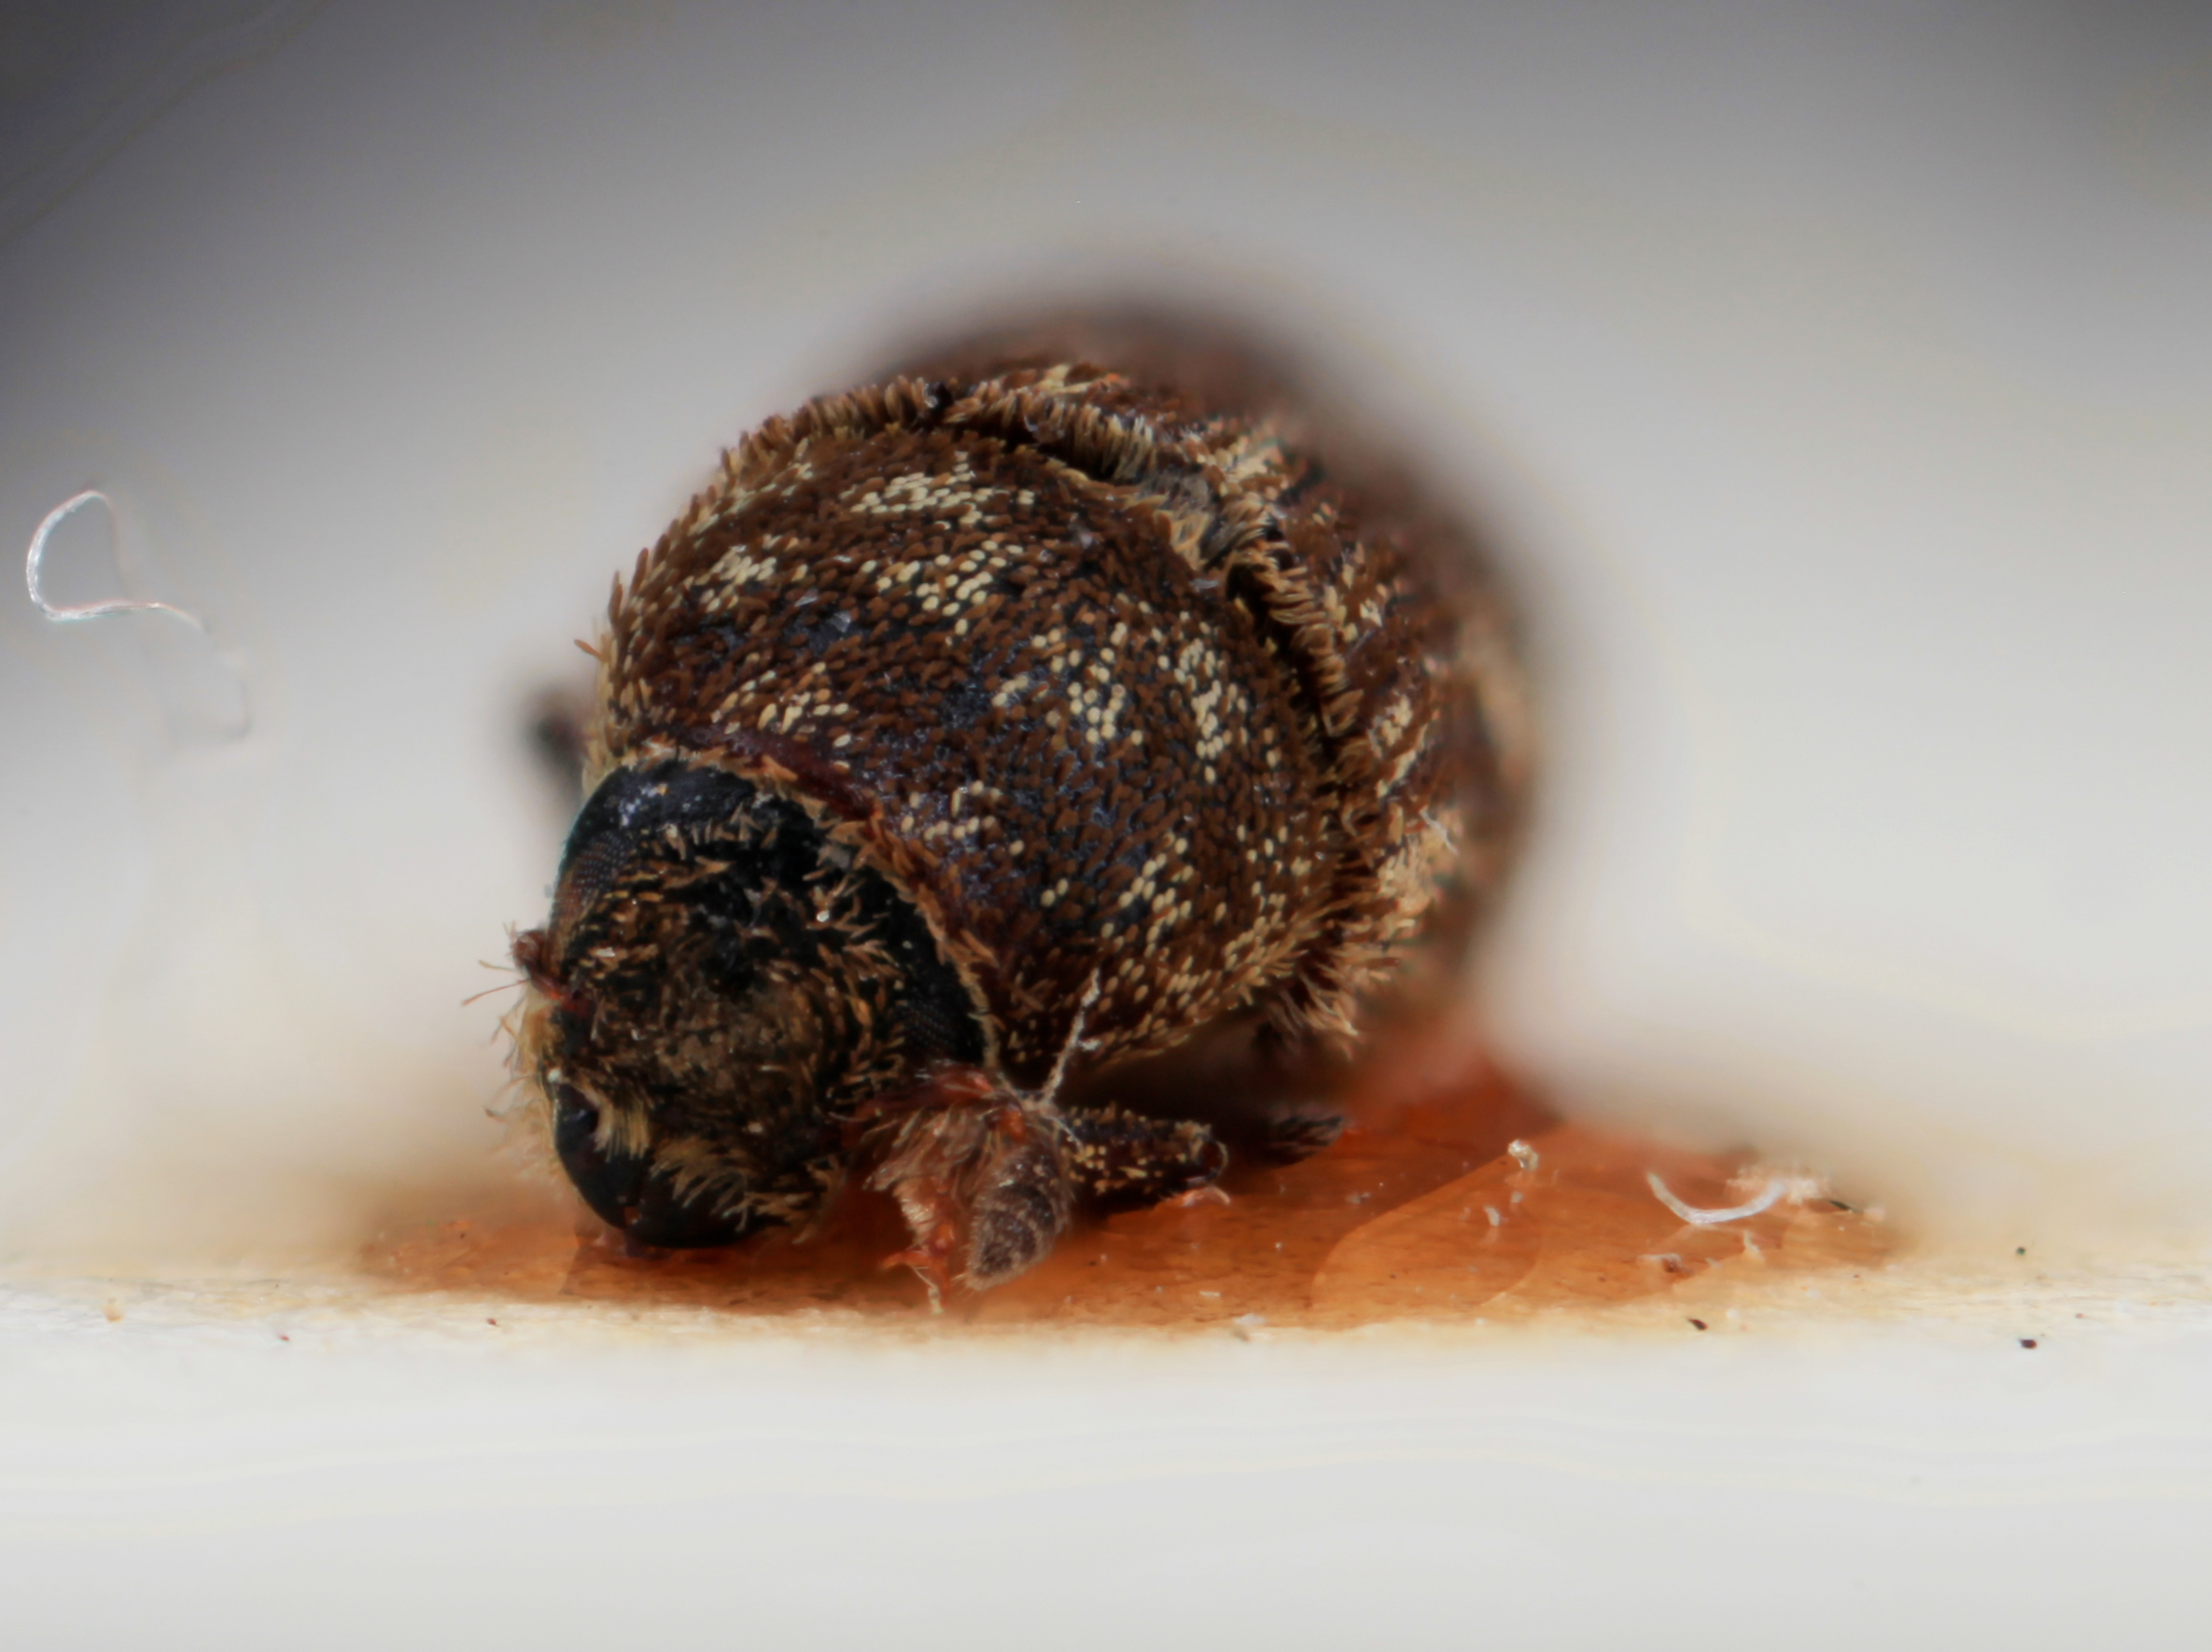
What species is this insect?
Xylechinus solervicensi
